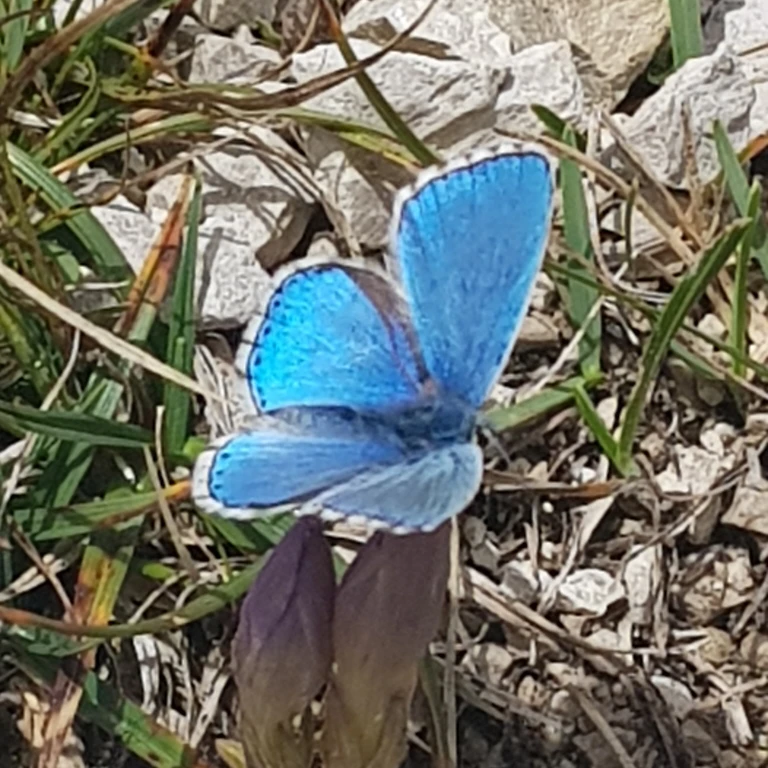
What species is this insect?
Lysandra bellargus
